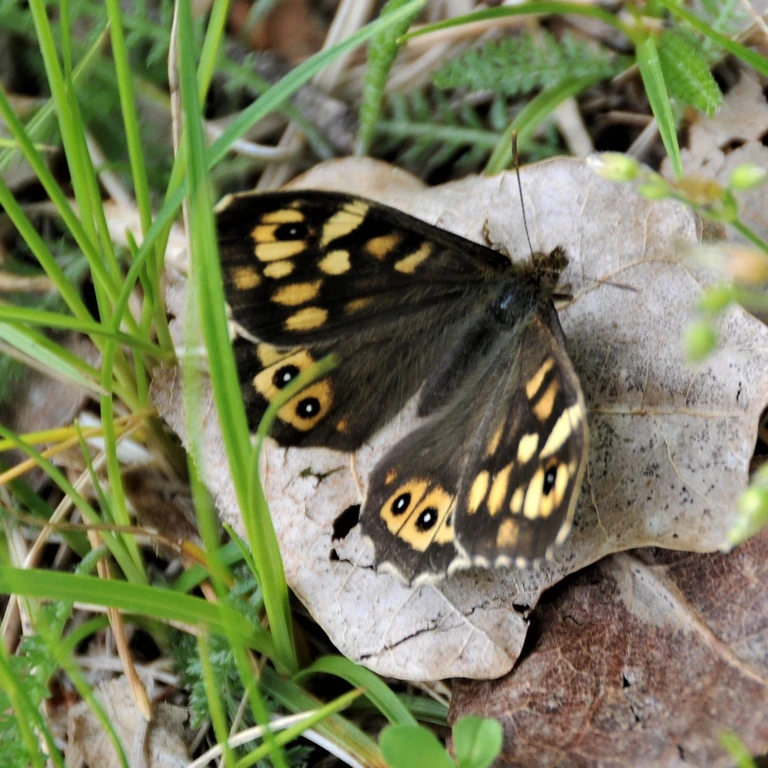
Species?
Pararge aegeria
